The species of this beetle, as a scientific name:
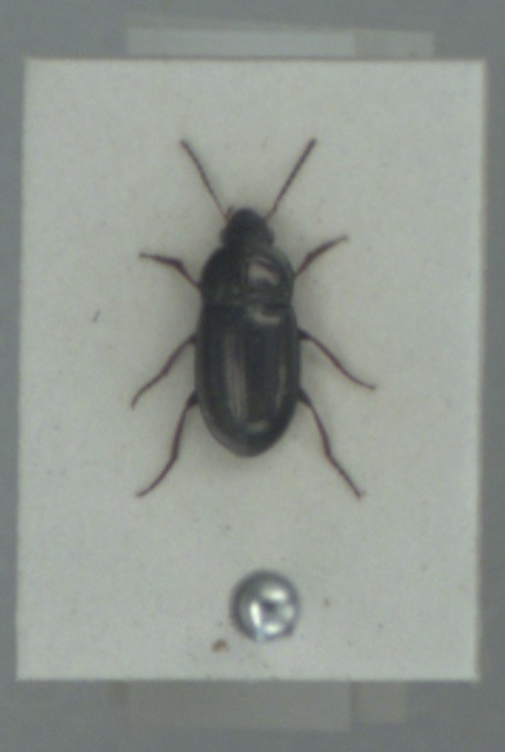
Amara tibialis
